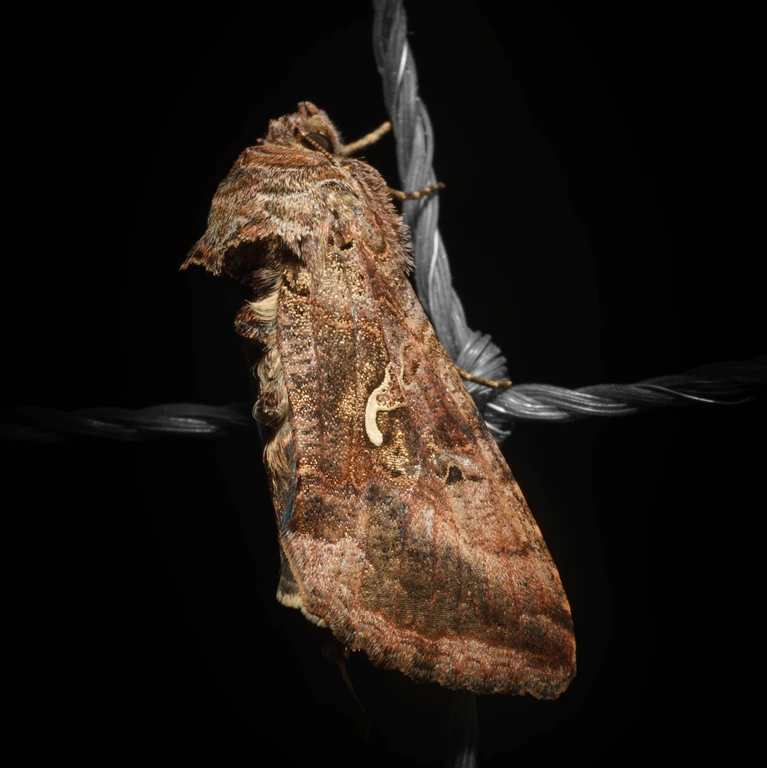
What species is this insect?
Autographa gamma
